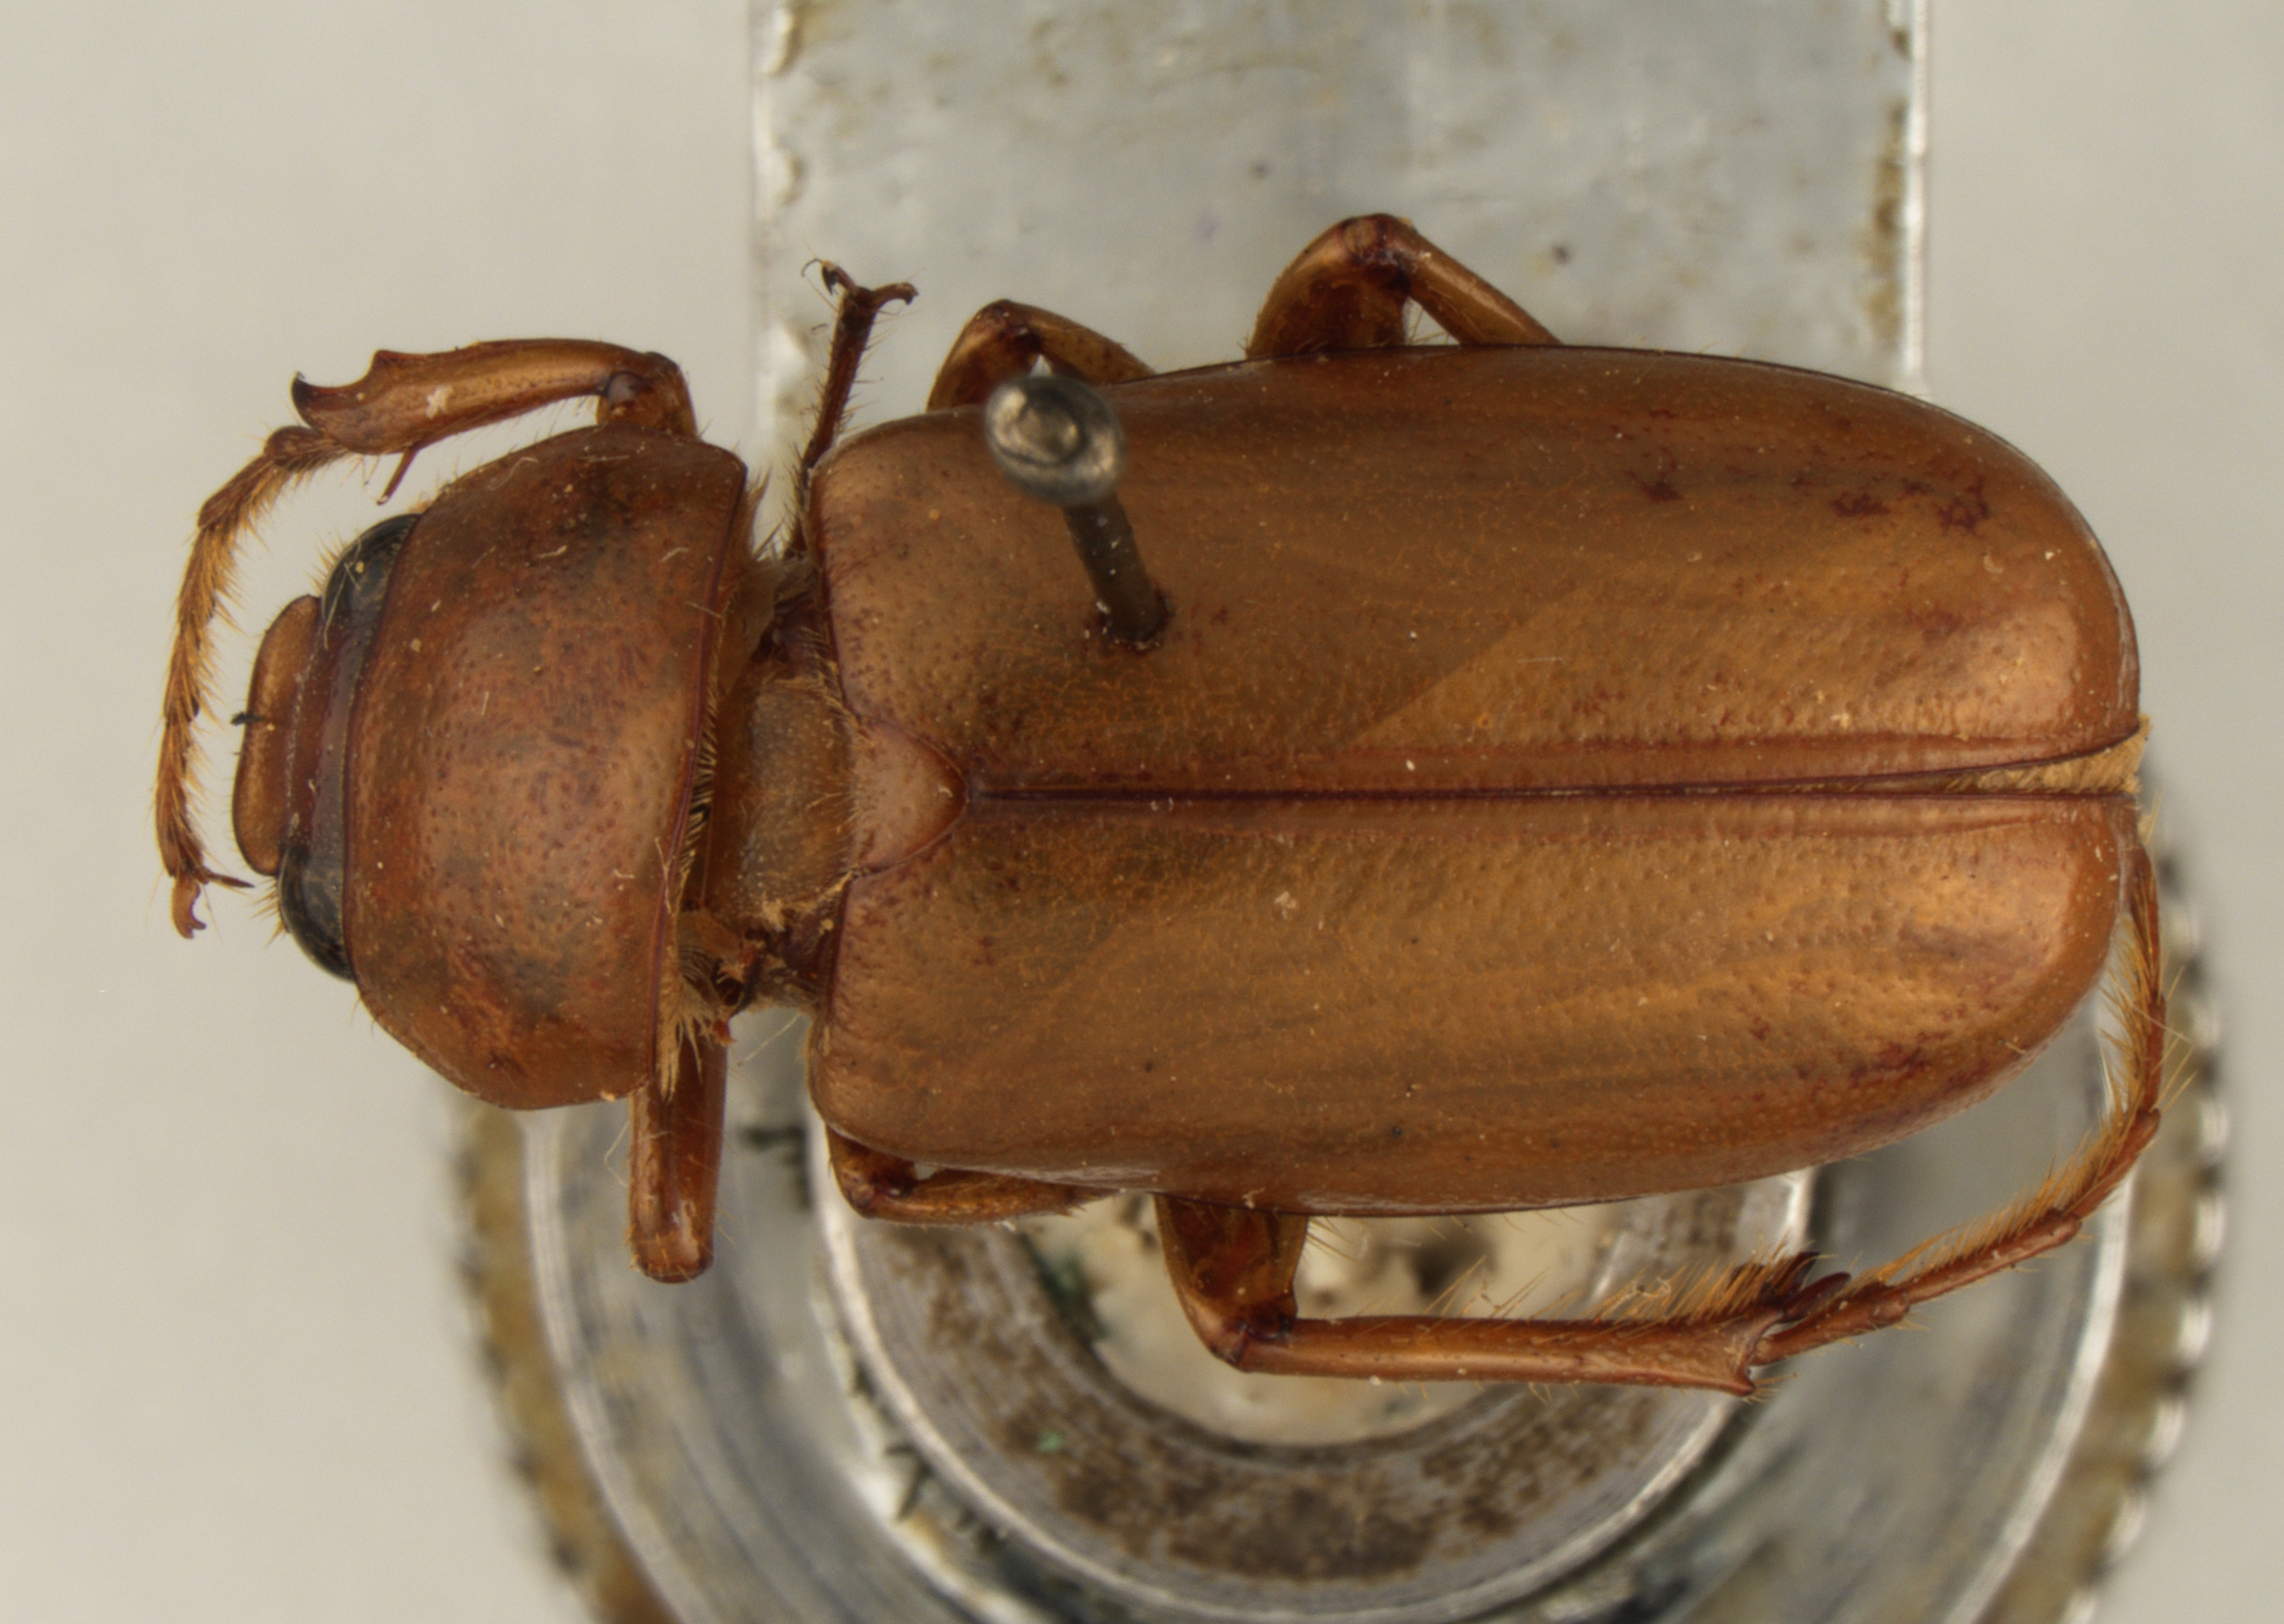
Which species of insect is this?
Chlaenobia arrowi
